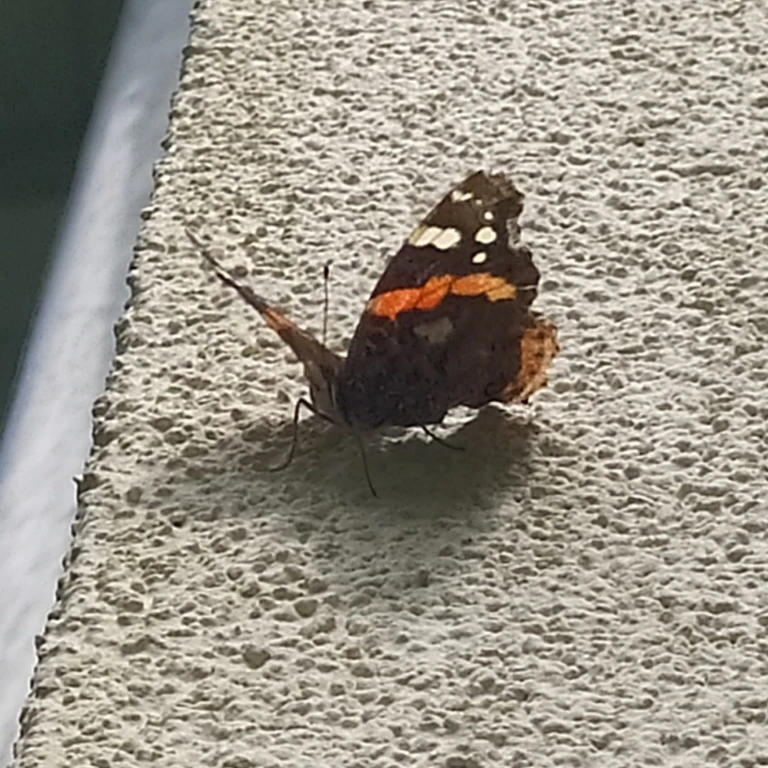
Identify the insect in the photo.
Vanessa atalanta
